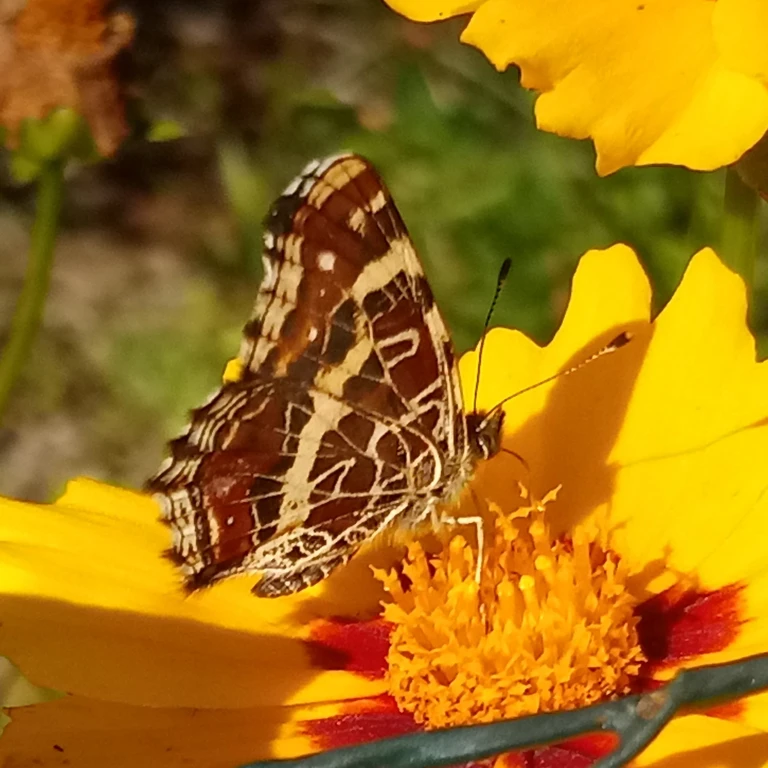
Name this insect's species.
Araschnia levana
